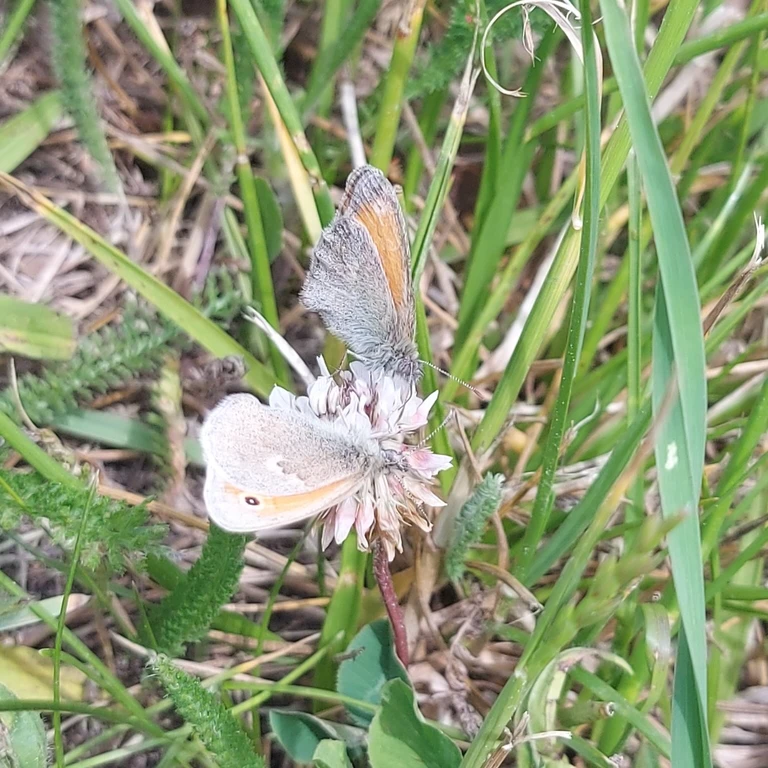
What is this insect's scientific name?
Coenonympha pamphilus
